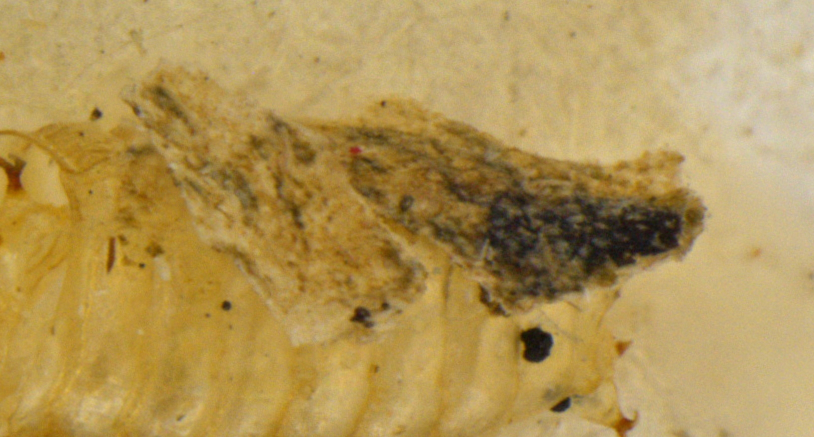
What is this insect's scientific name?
Liriomyza blechi
